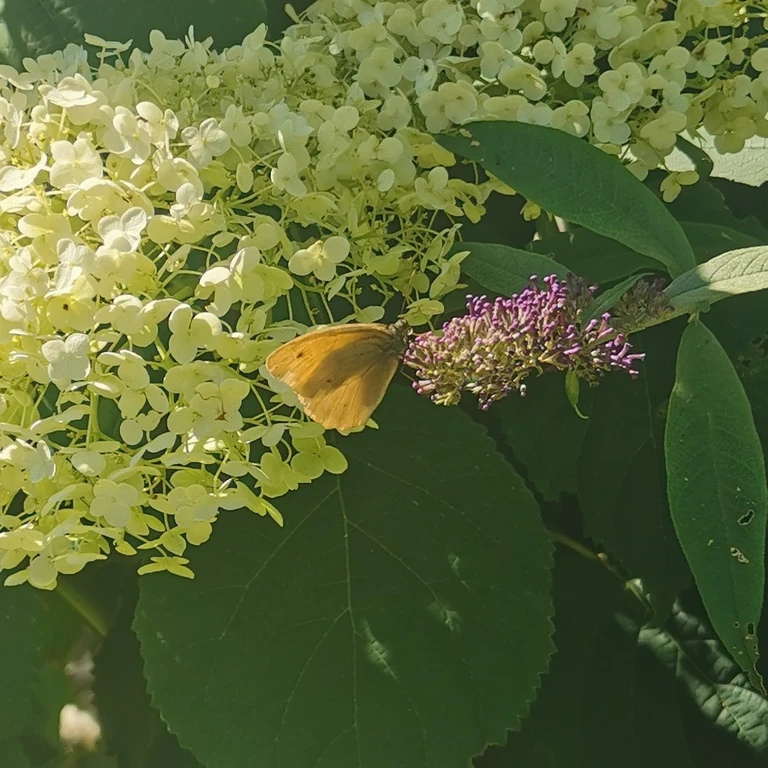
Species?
Maniola jurtina
